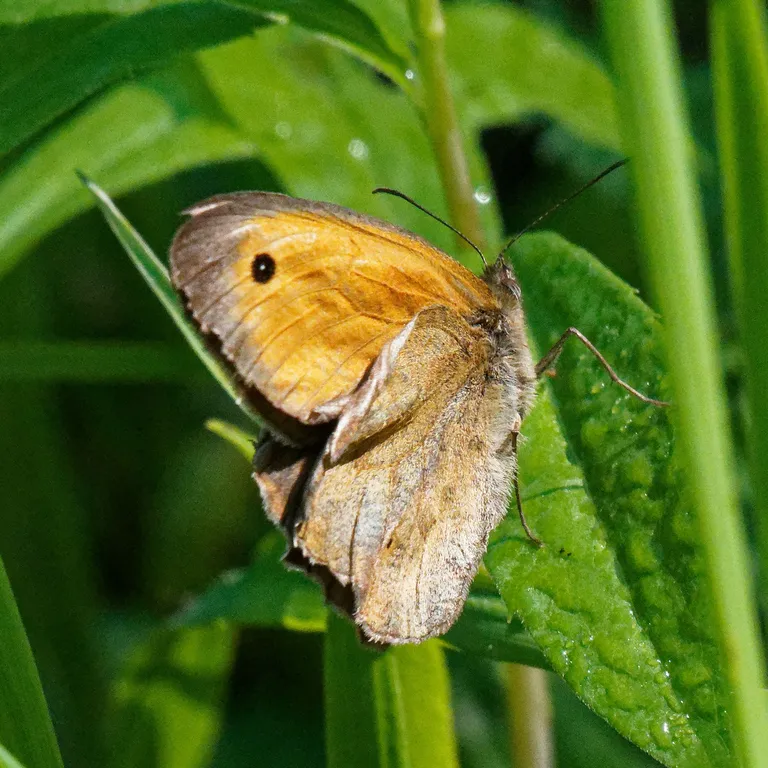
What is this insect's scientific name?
Coenonympha pamphilus
